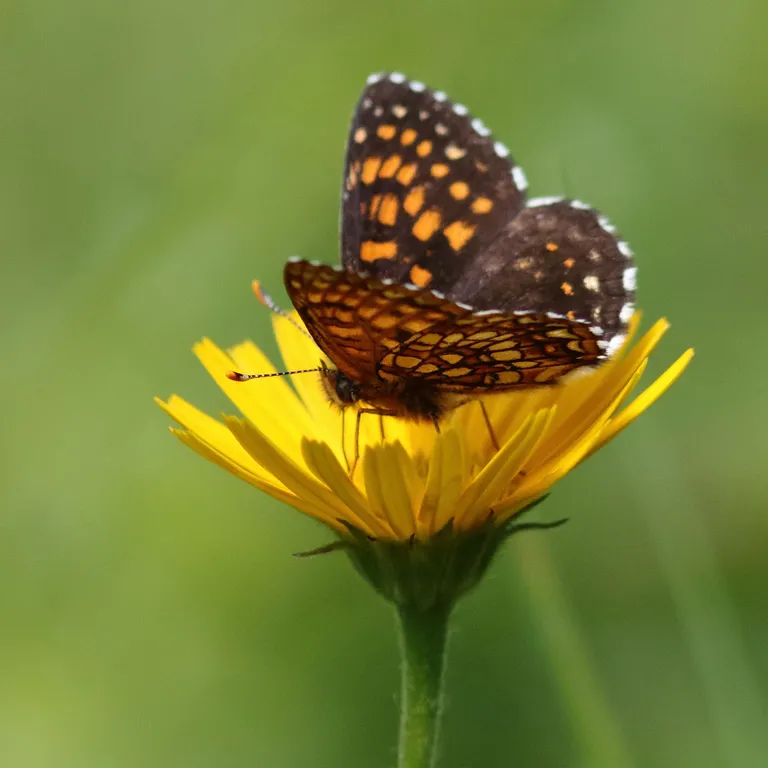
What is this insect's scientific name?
Melitaea diamina
